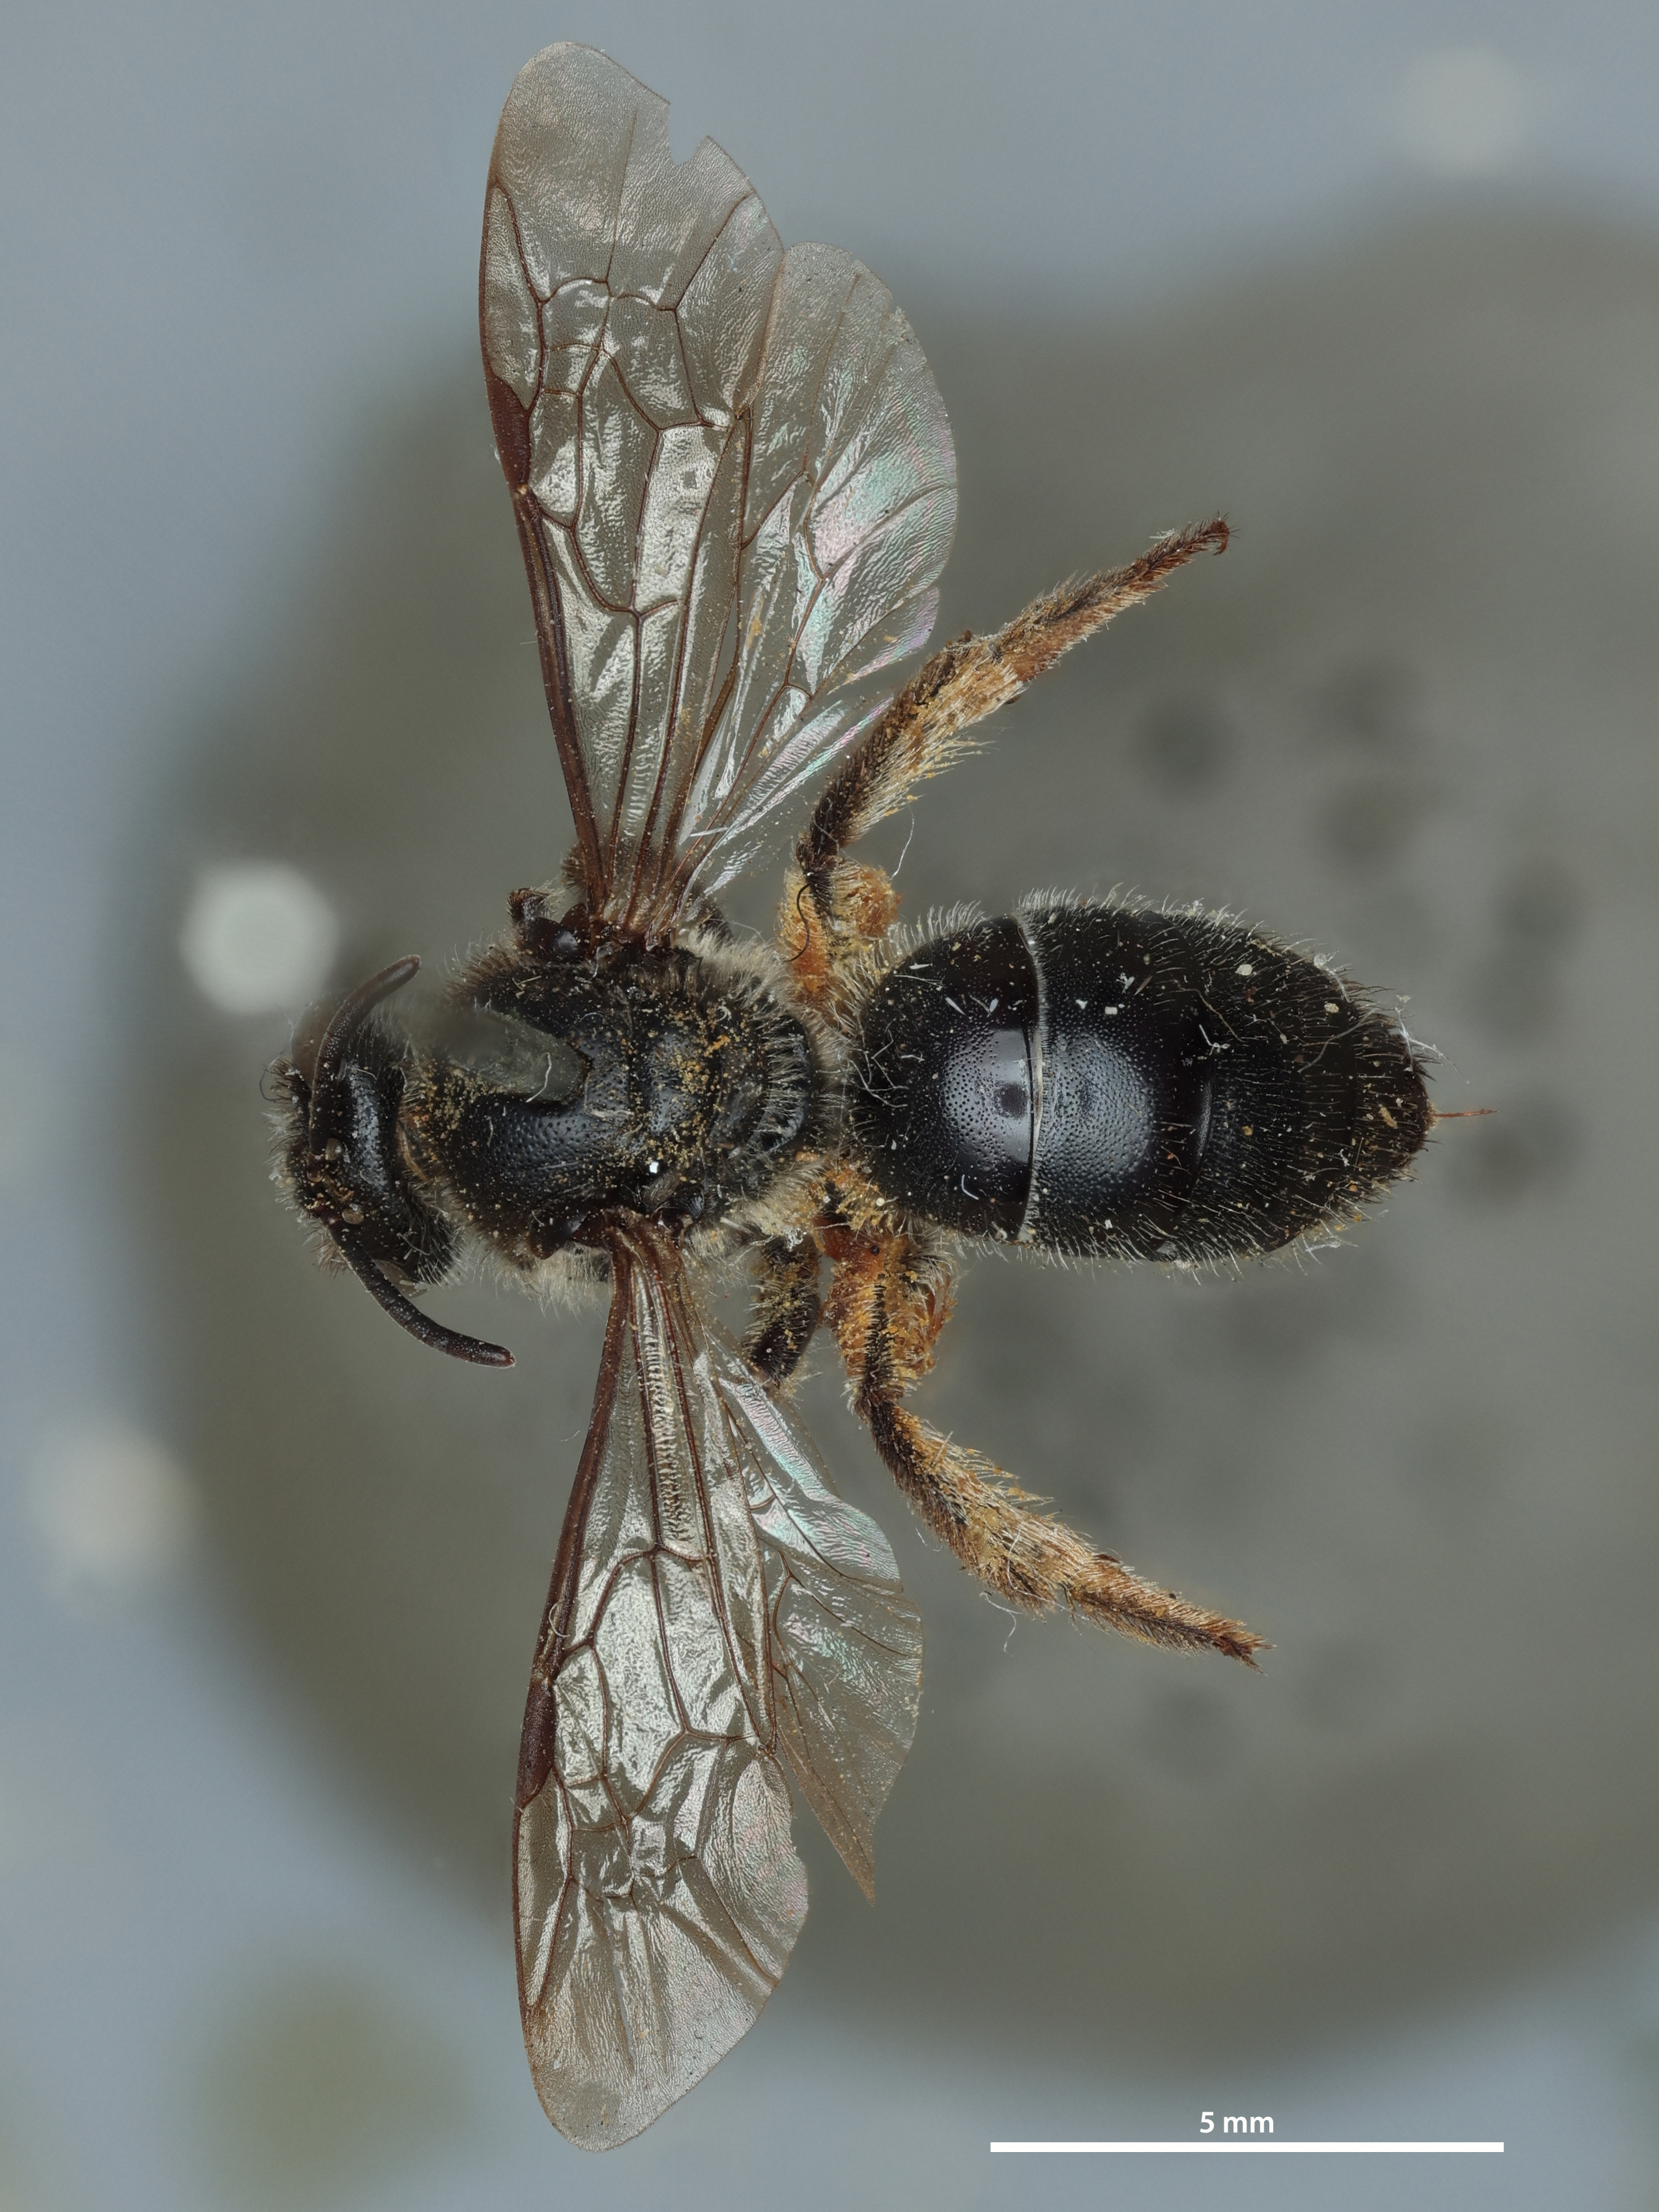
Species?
Parasphecodes noachinus
